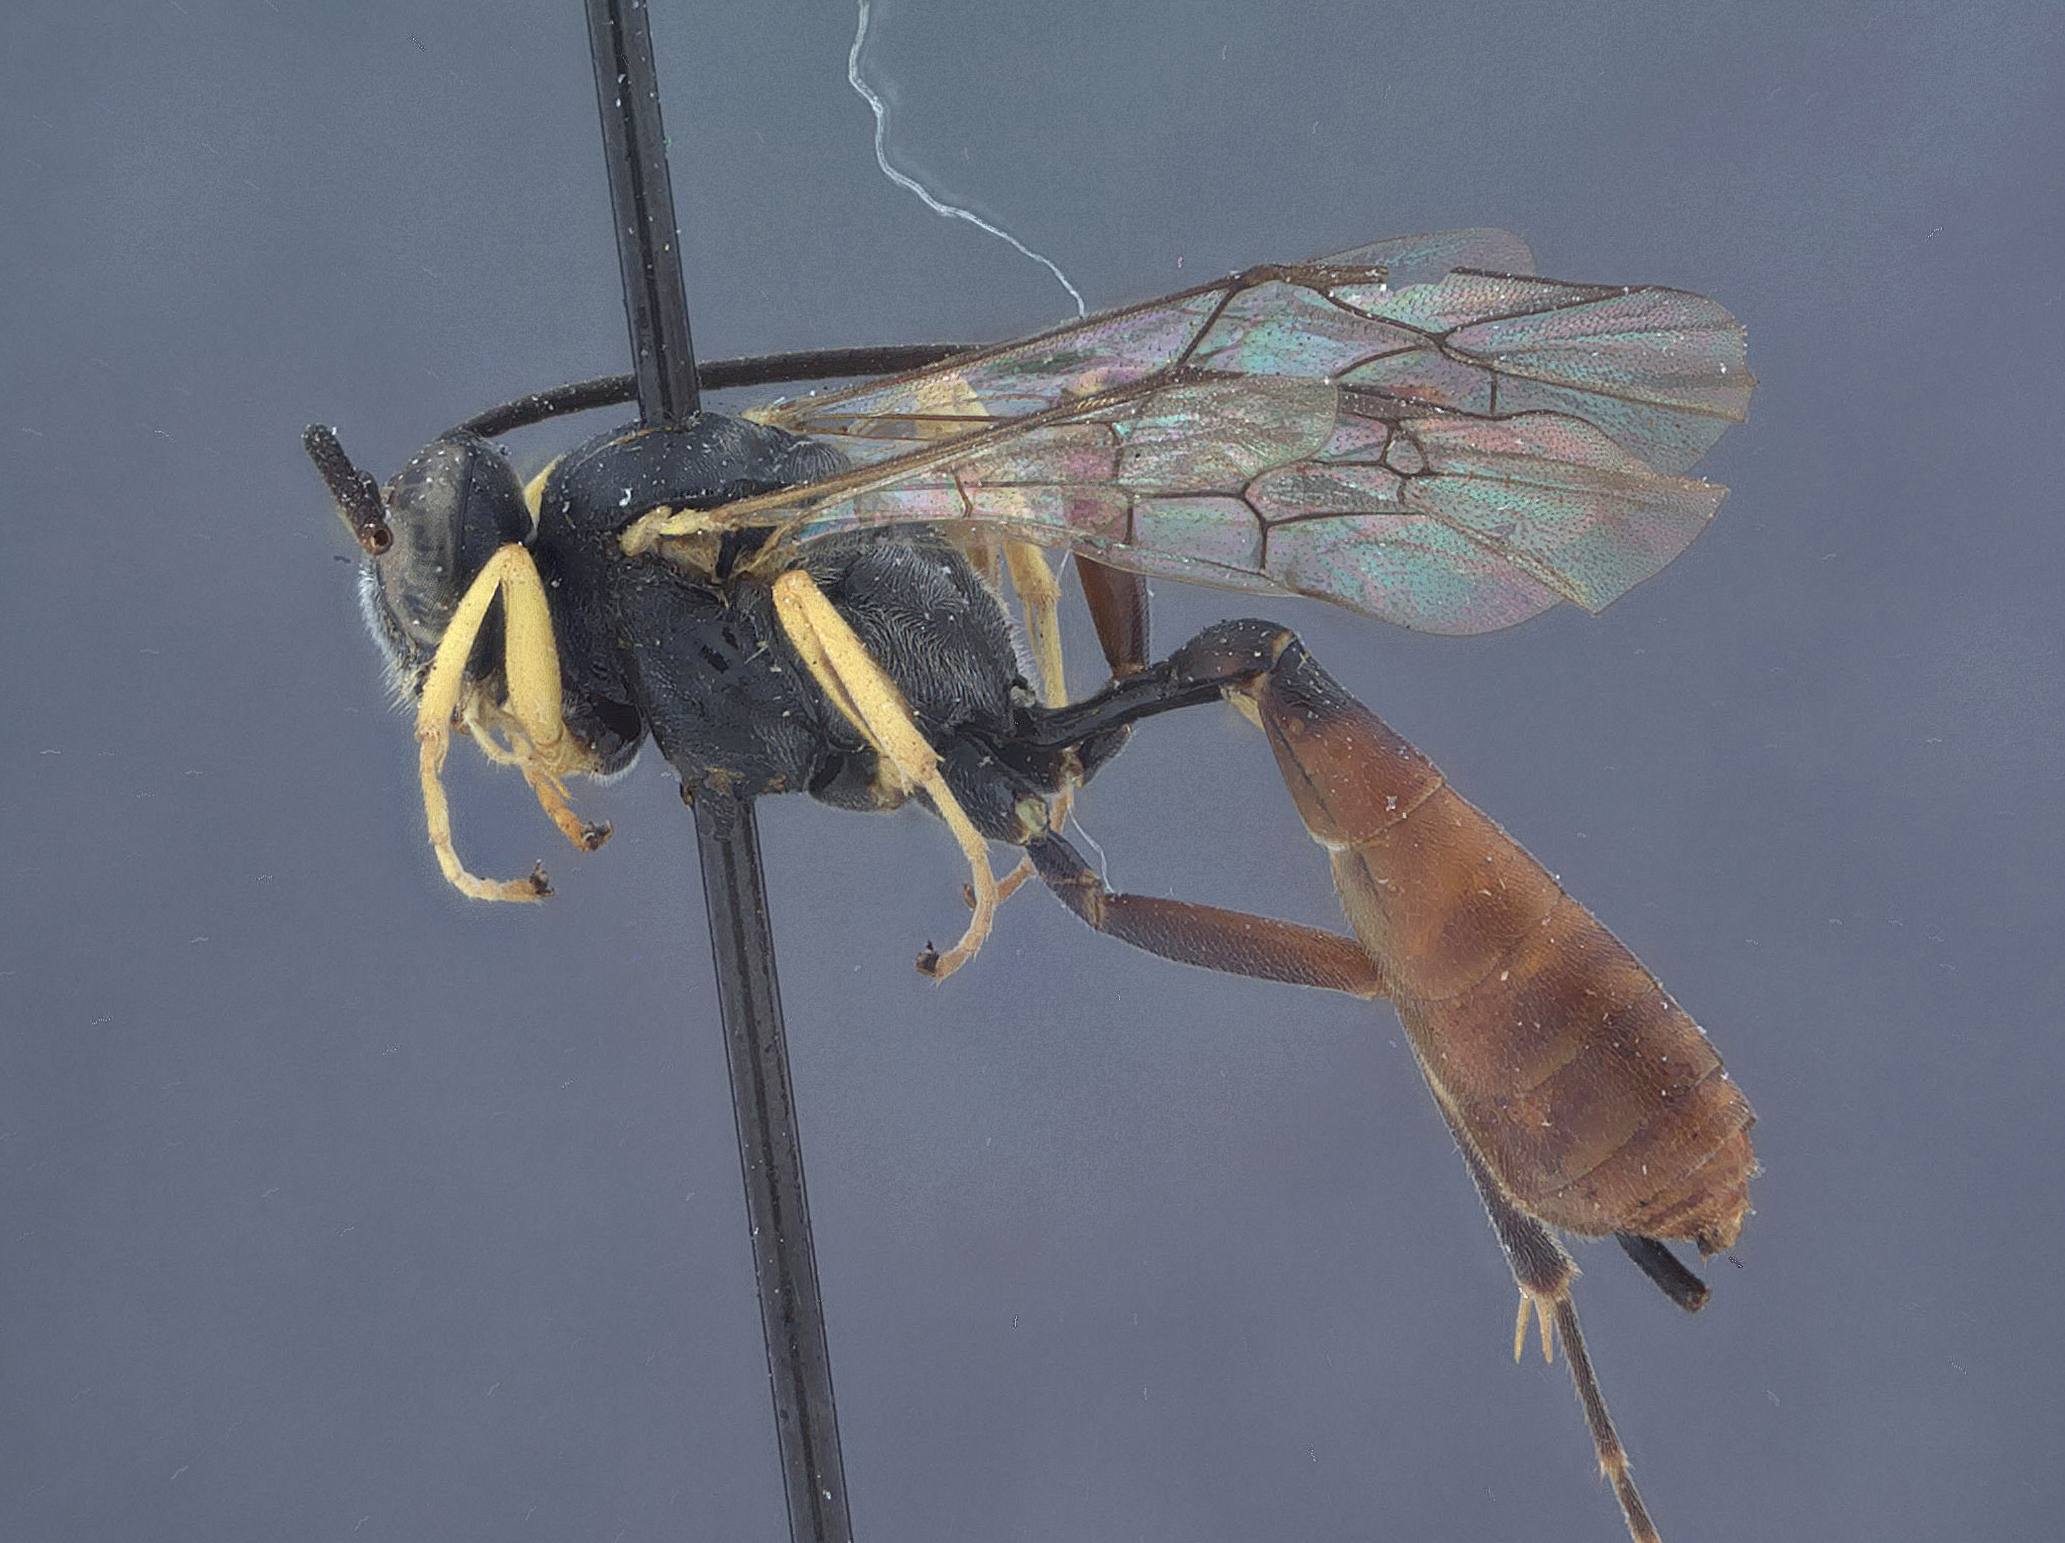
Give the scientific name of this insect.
Campoplegidea ocellata
